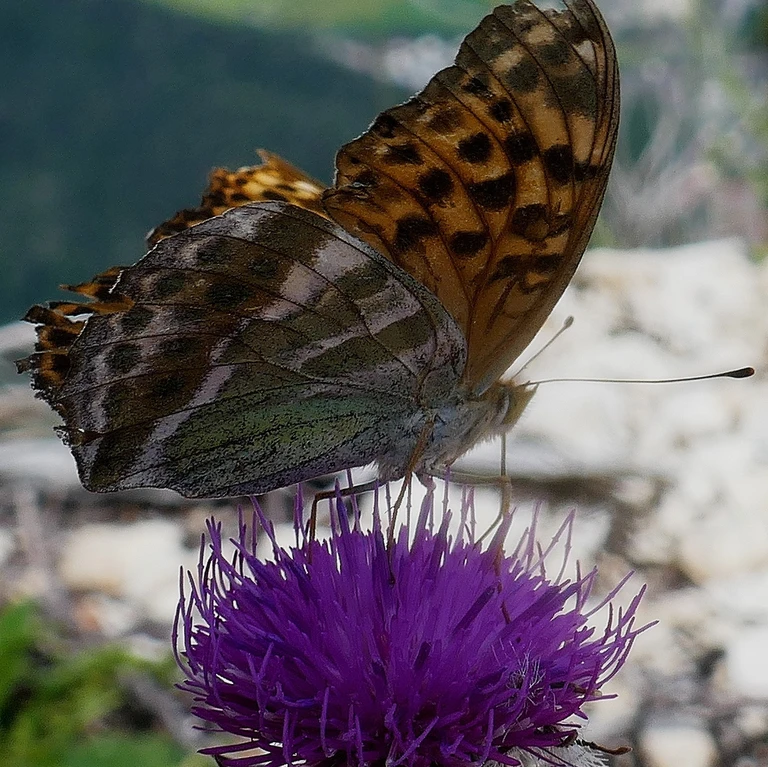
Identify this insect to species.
Argynnis paphia
